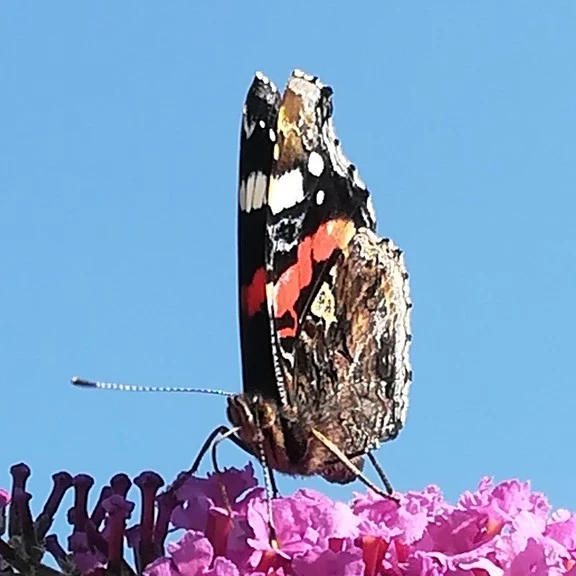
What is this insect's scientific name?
Vanessa atalanta
